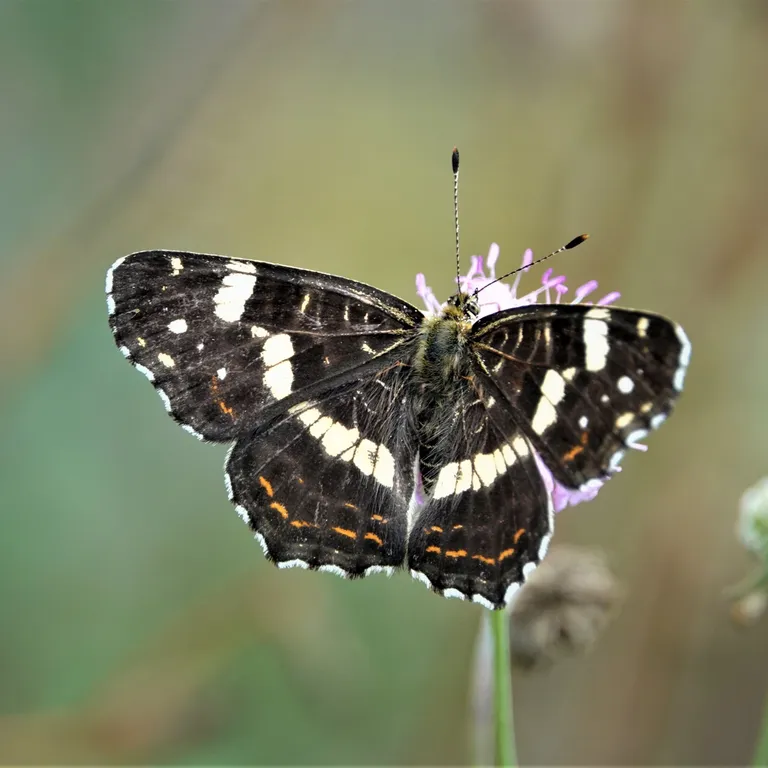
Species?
Araschnia levana
